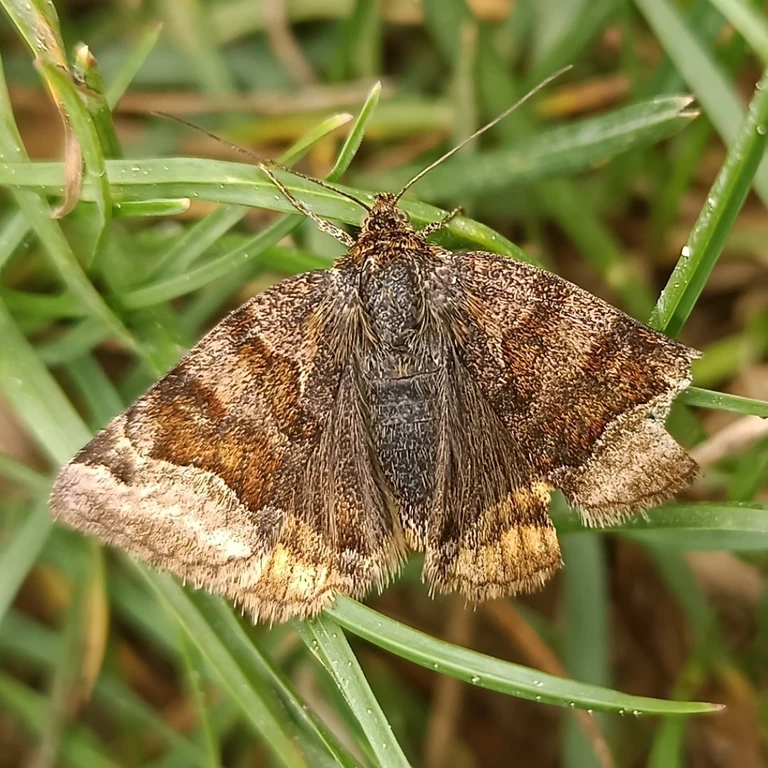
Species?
Euclidia glyphica
